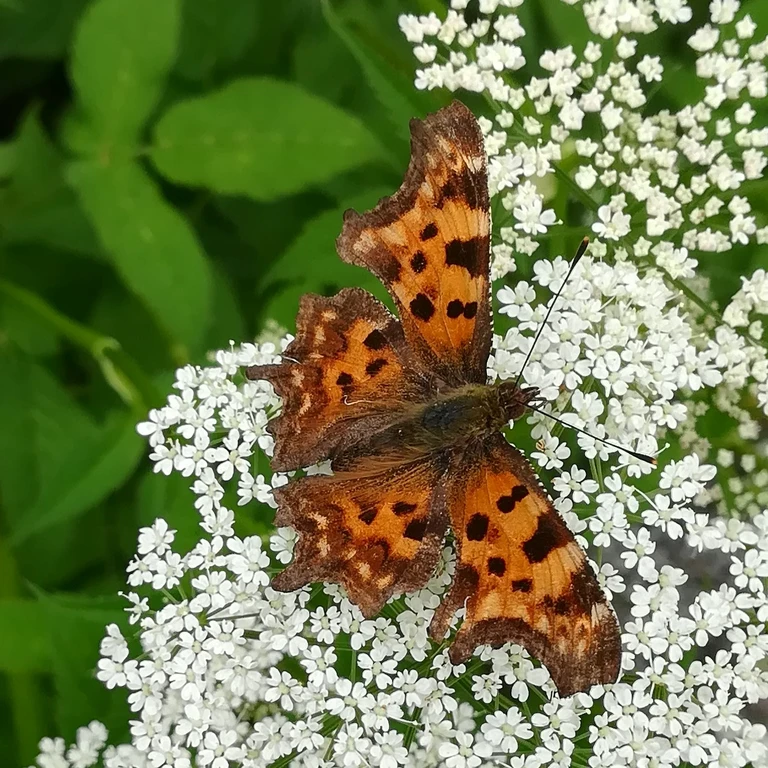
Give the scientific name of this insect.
Polygonia c-album
